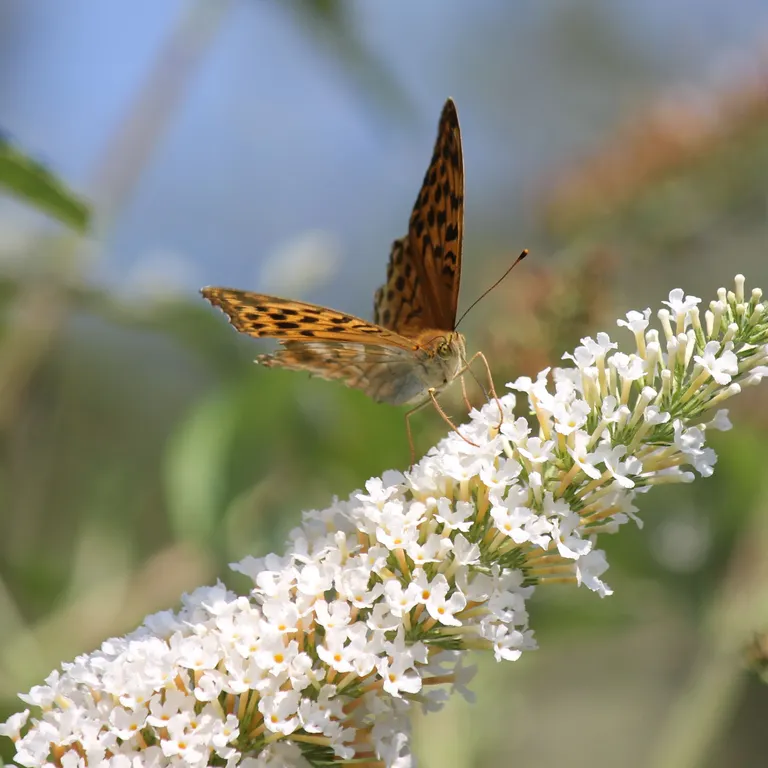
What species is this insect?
Argynnis paphia
